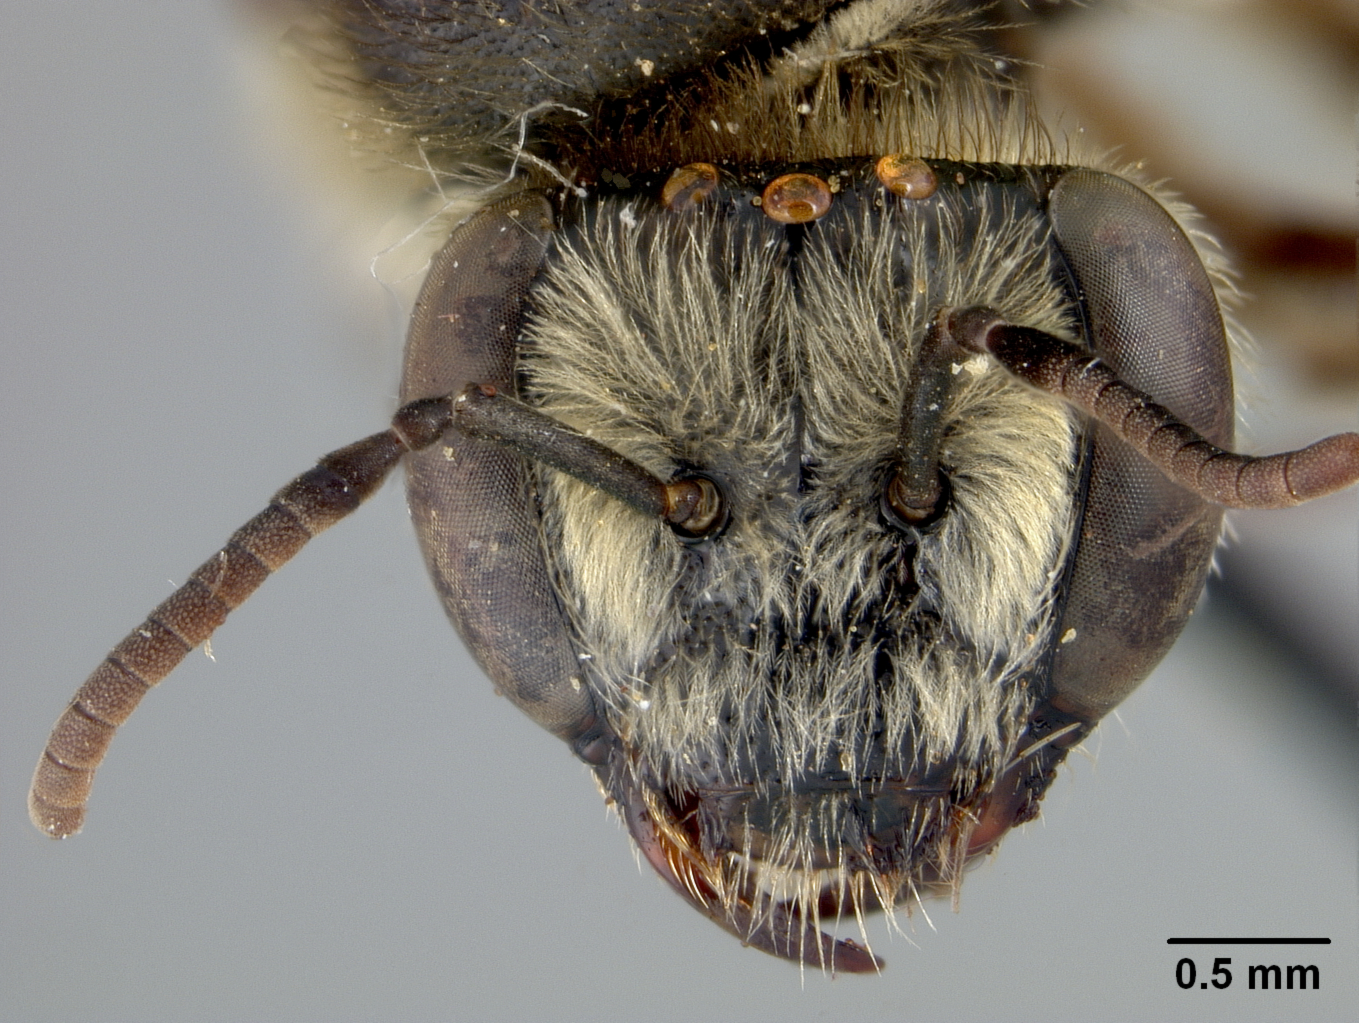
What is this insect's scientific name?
Exomalopsis bruesi
